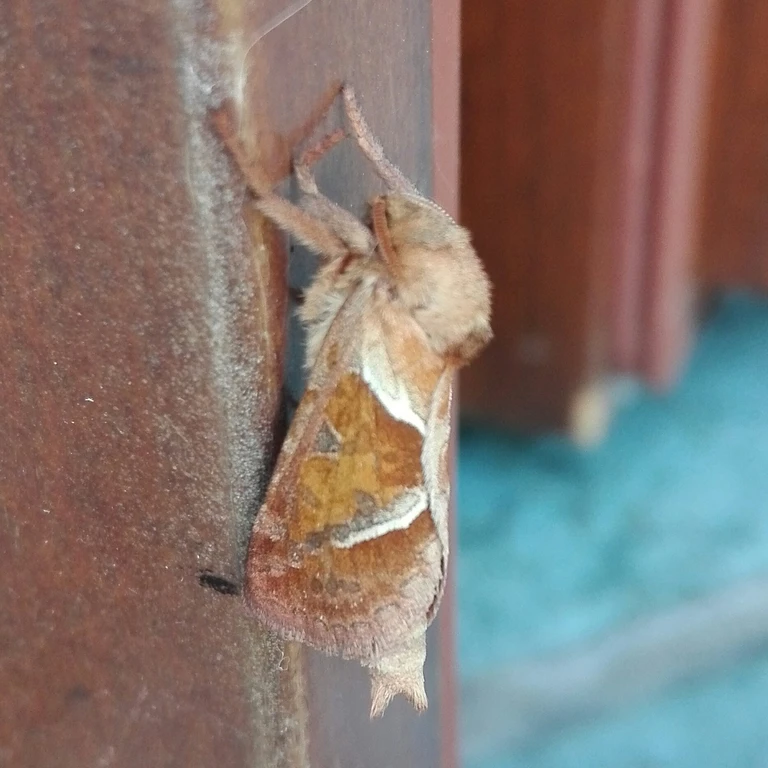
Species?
Triodia sylvina
